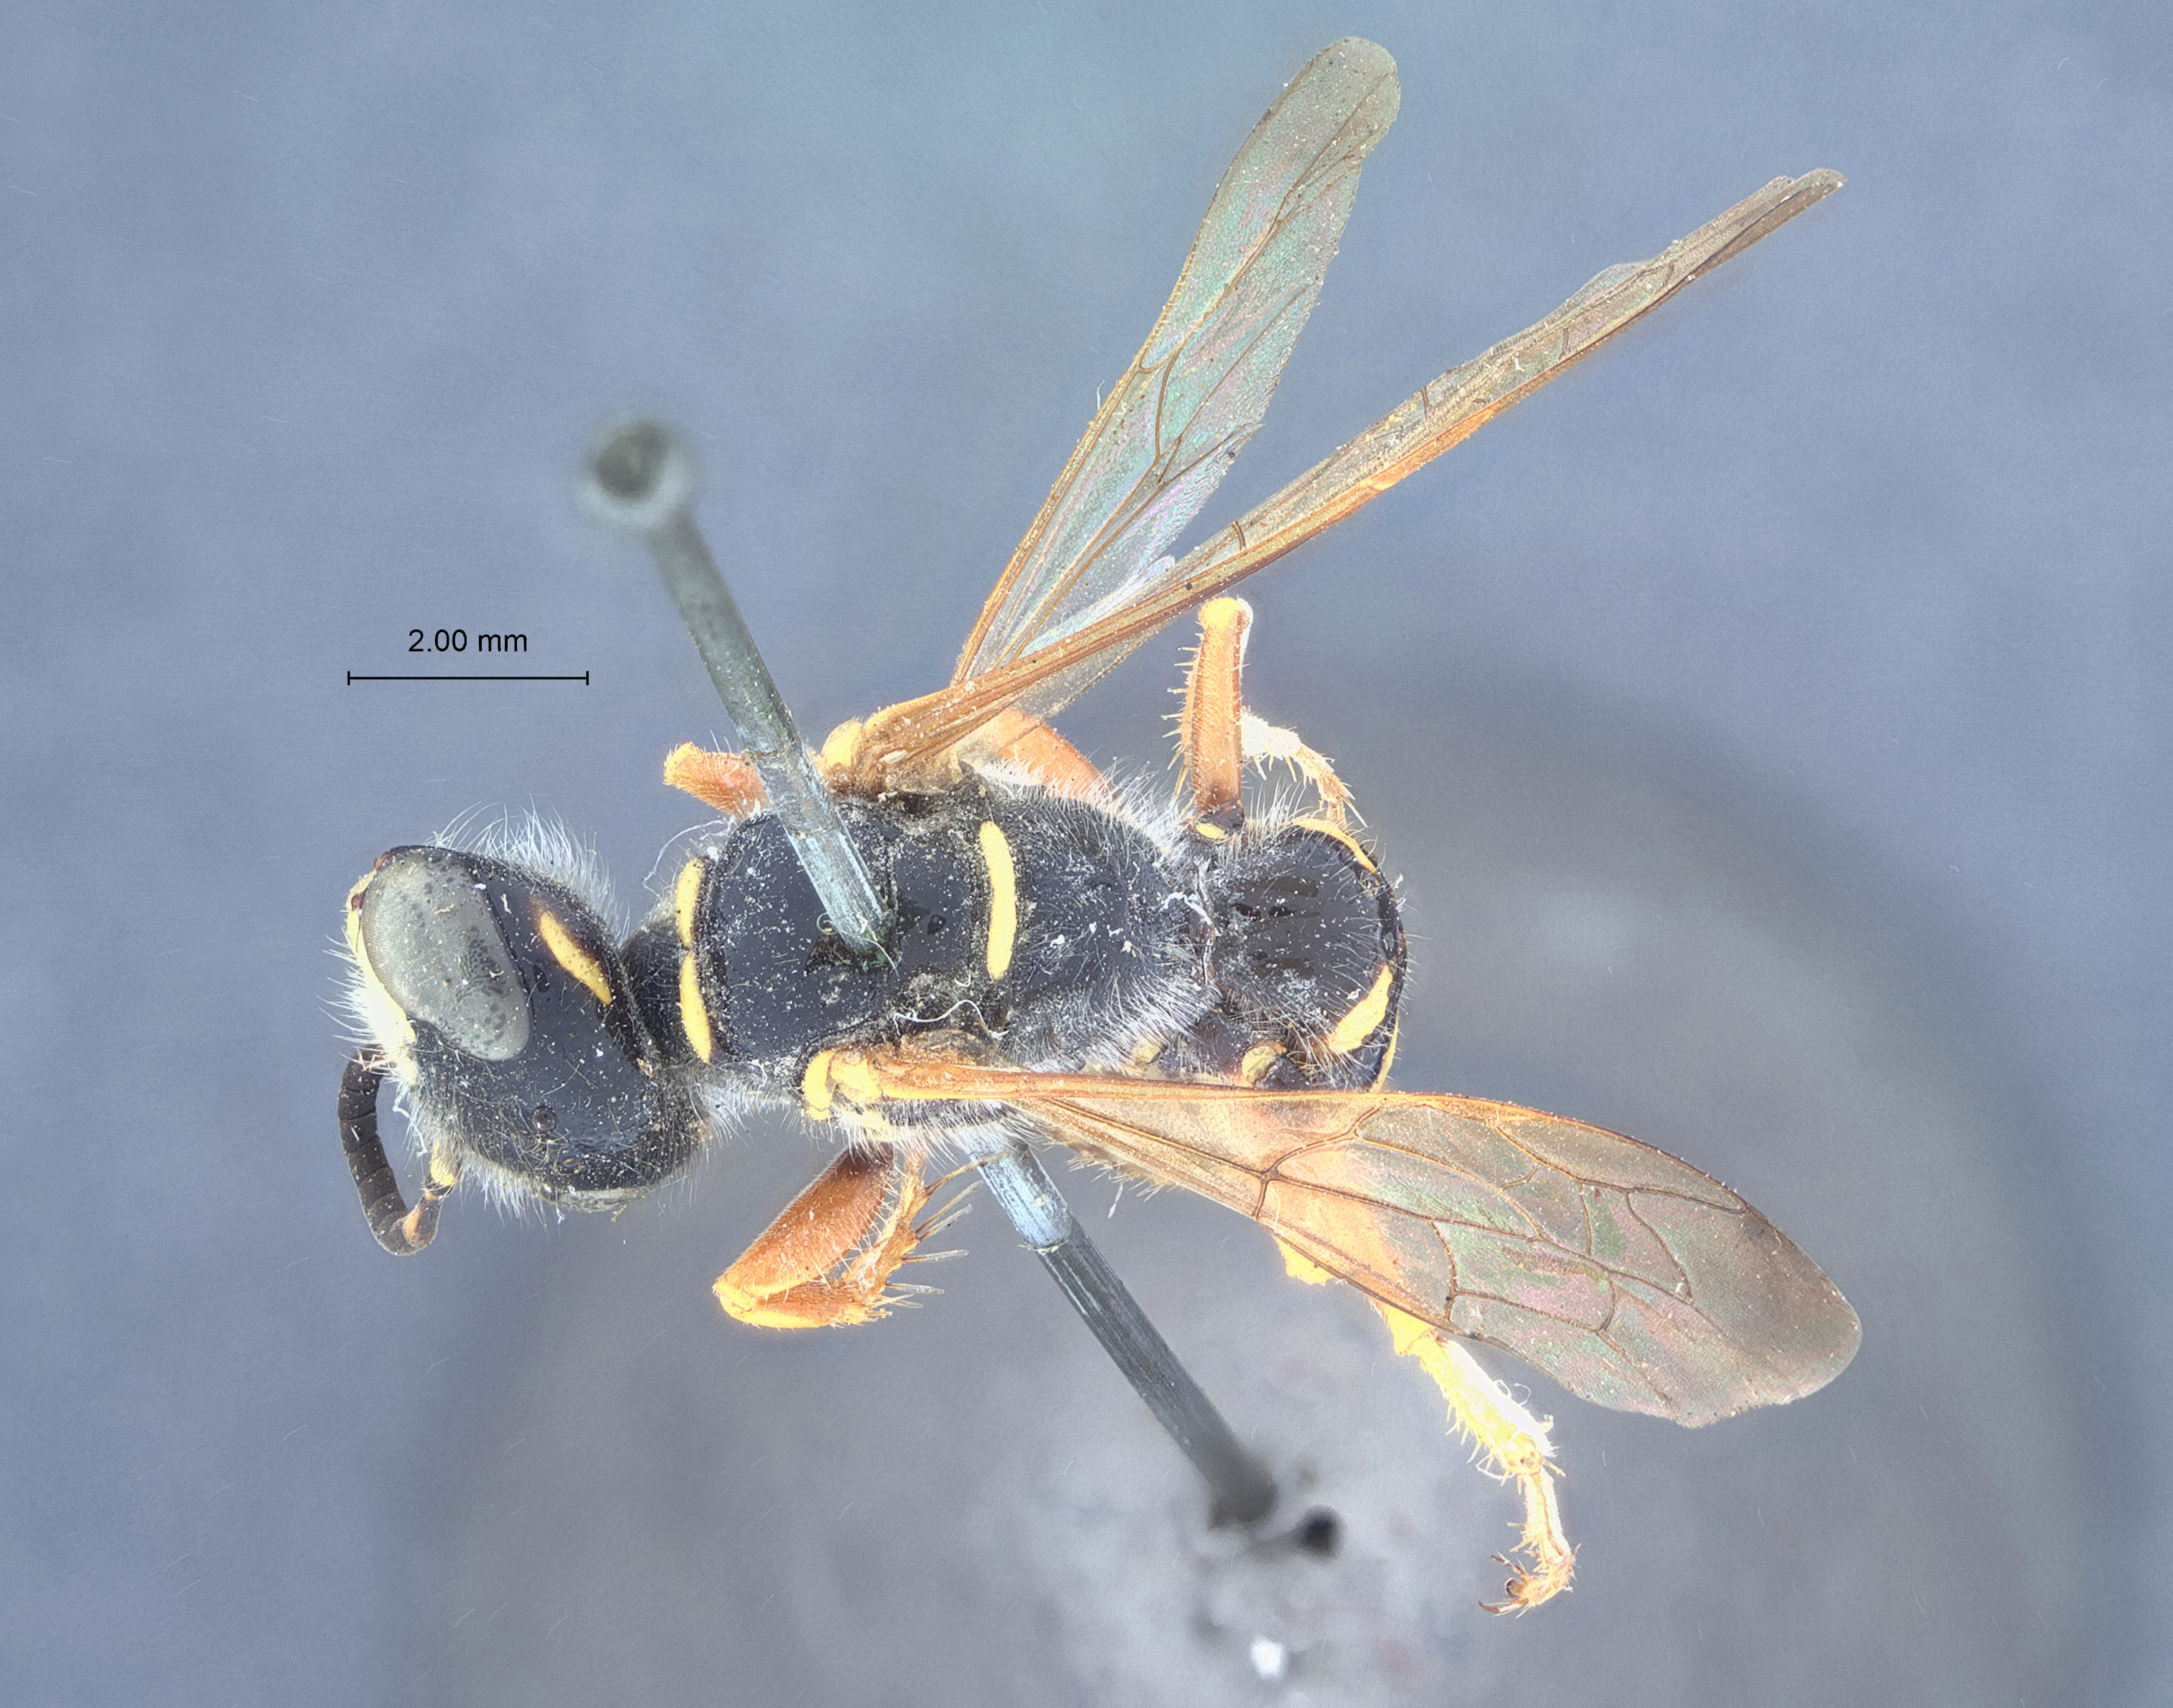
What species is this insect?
Philanthus henricus
